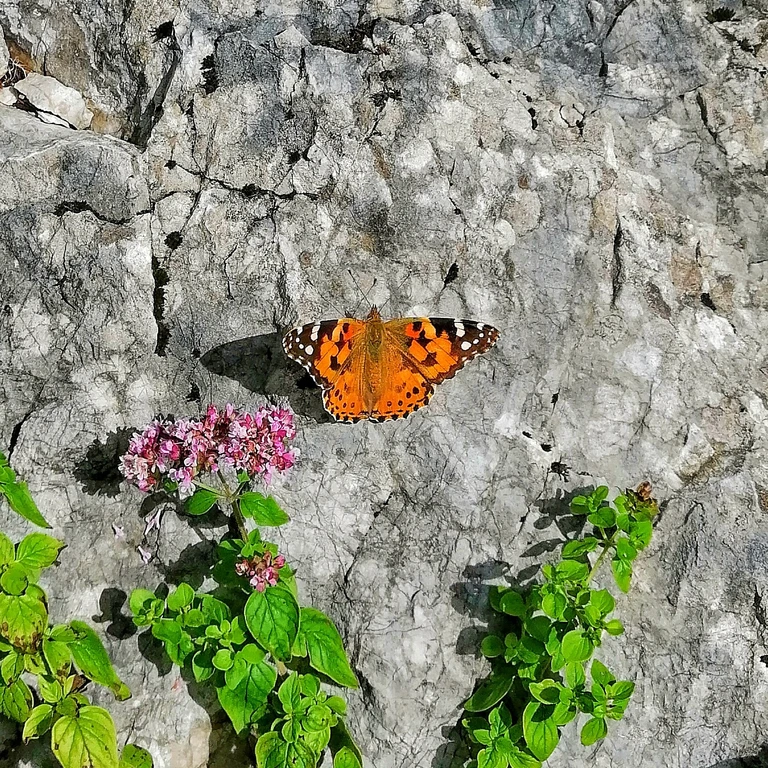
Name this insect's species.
Vanessa cardui
